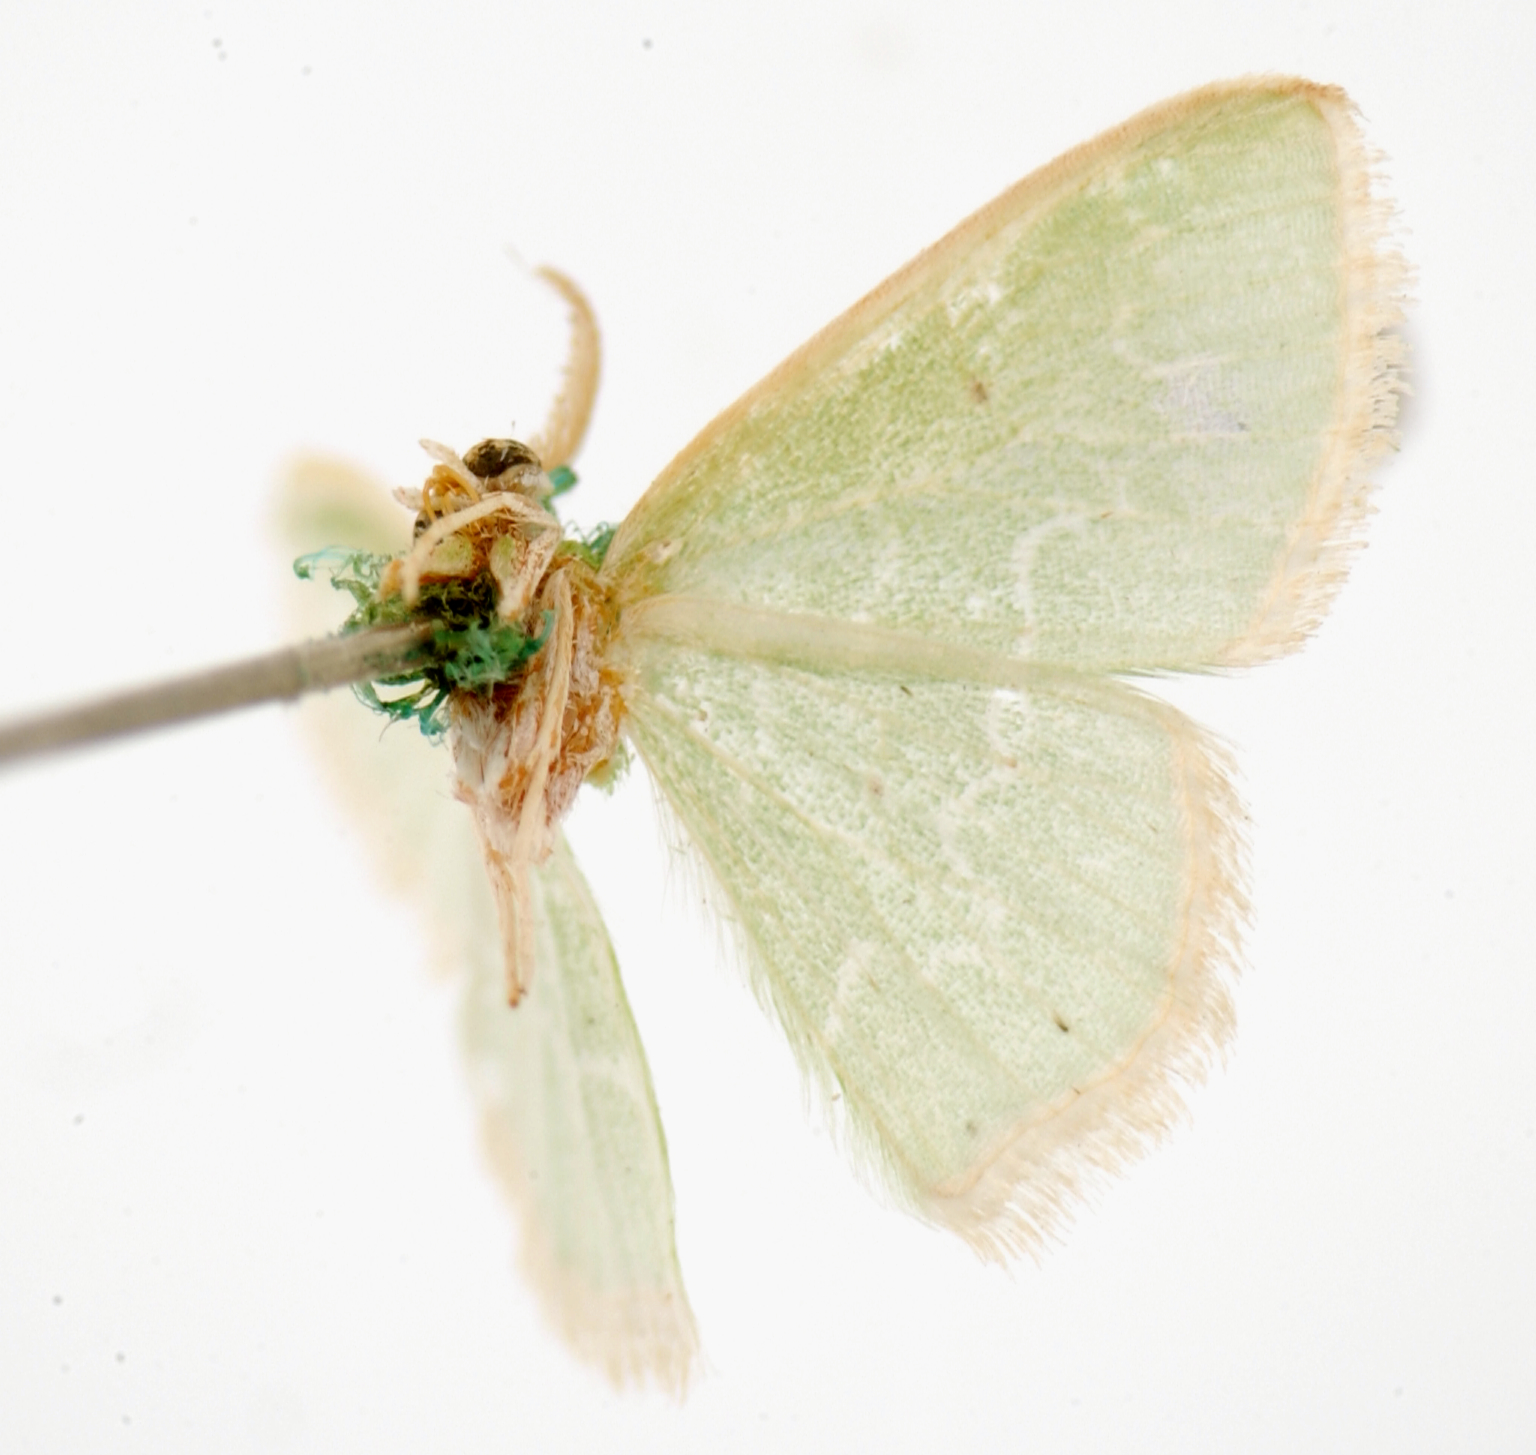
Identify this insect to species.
Racheospila concinnaria
